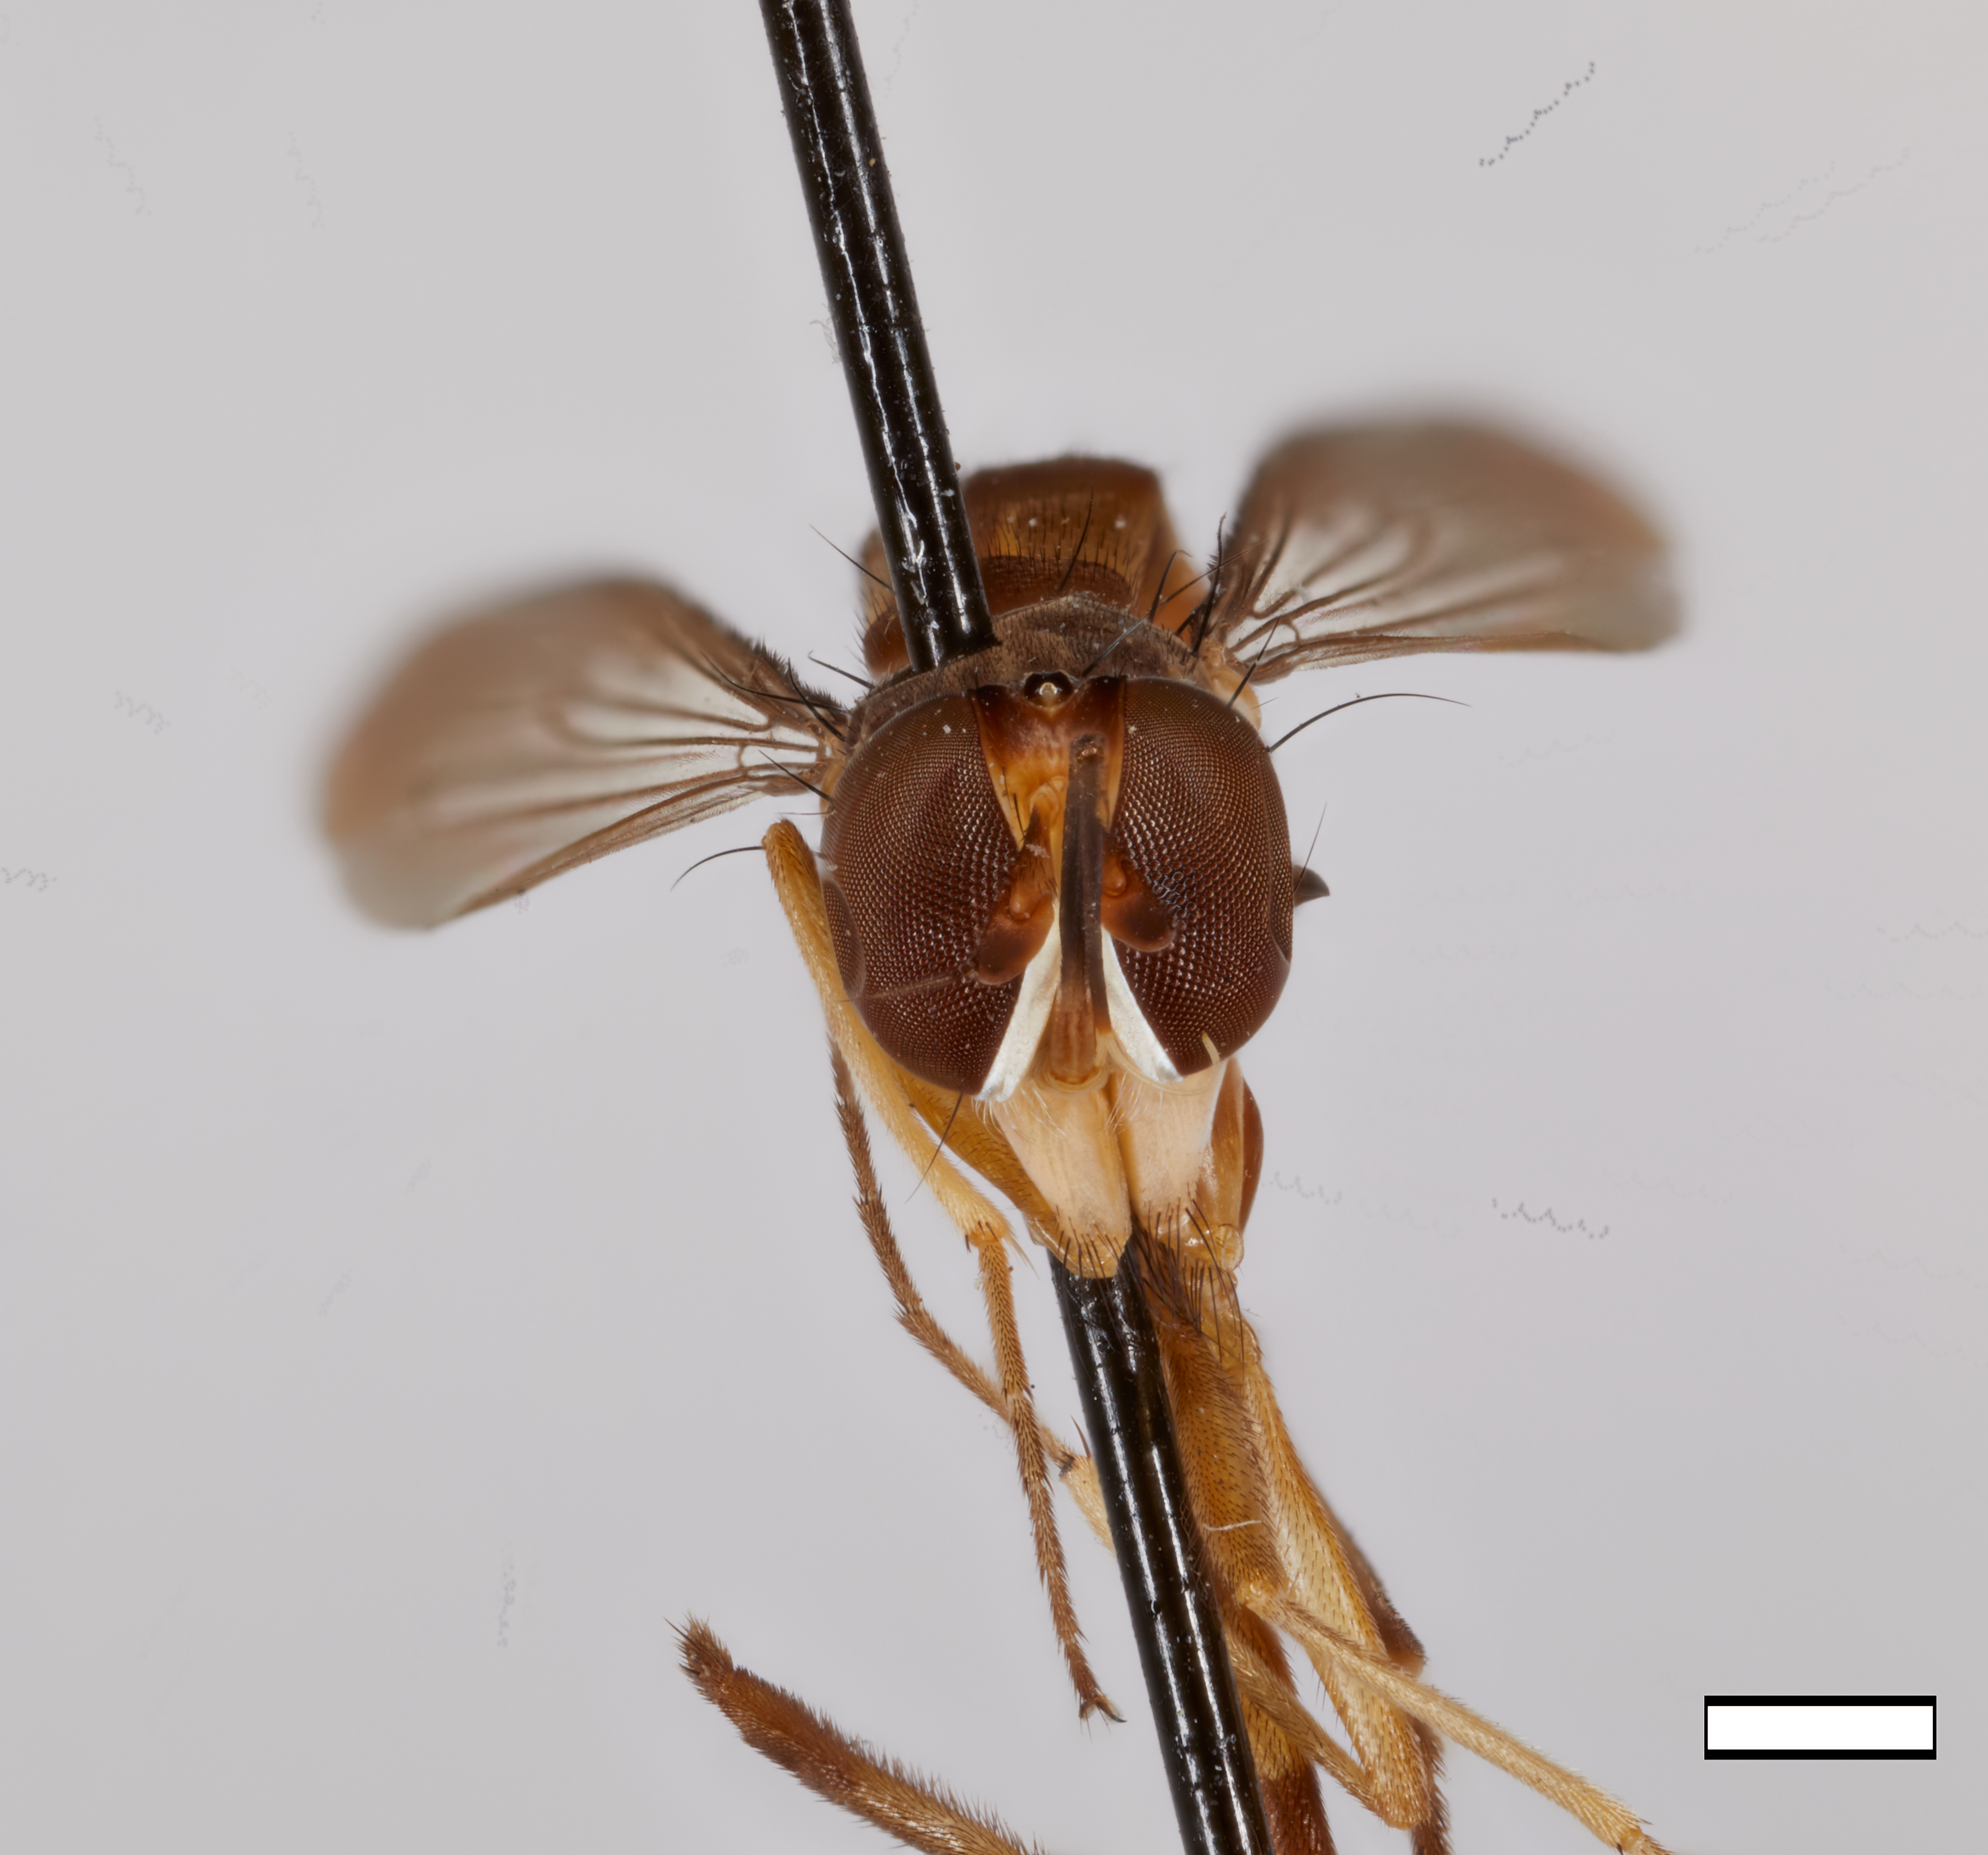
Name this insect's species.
Stylogaster horvathi
